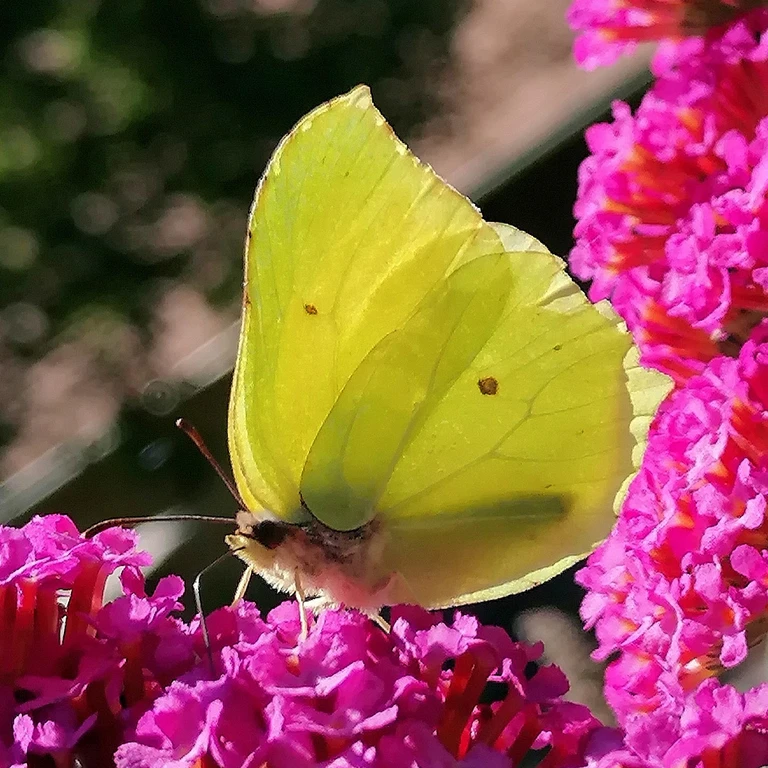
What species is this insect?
Gonepteryx rhamni
